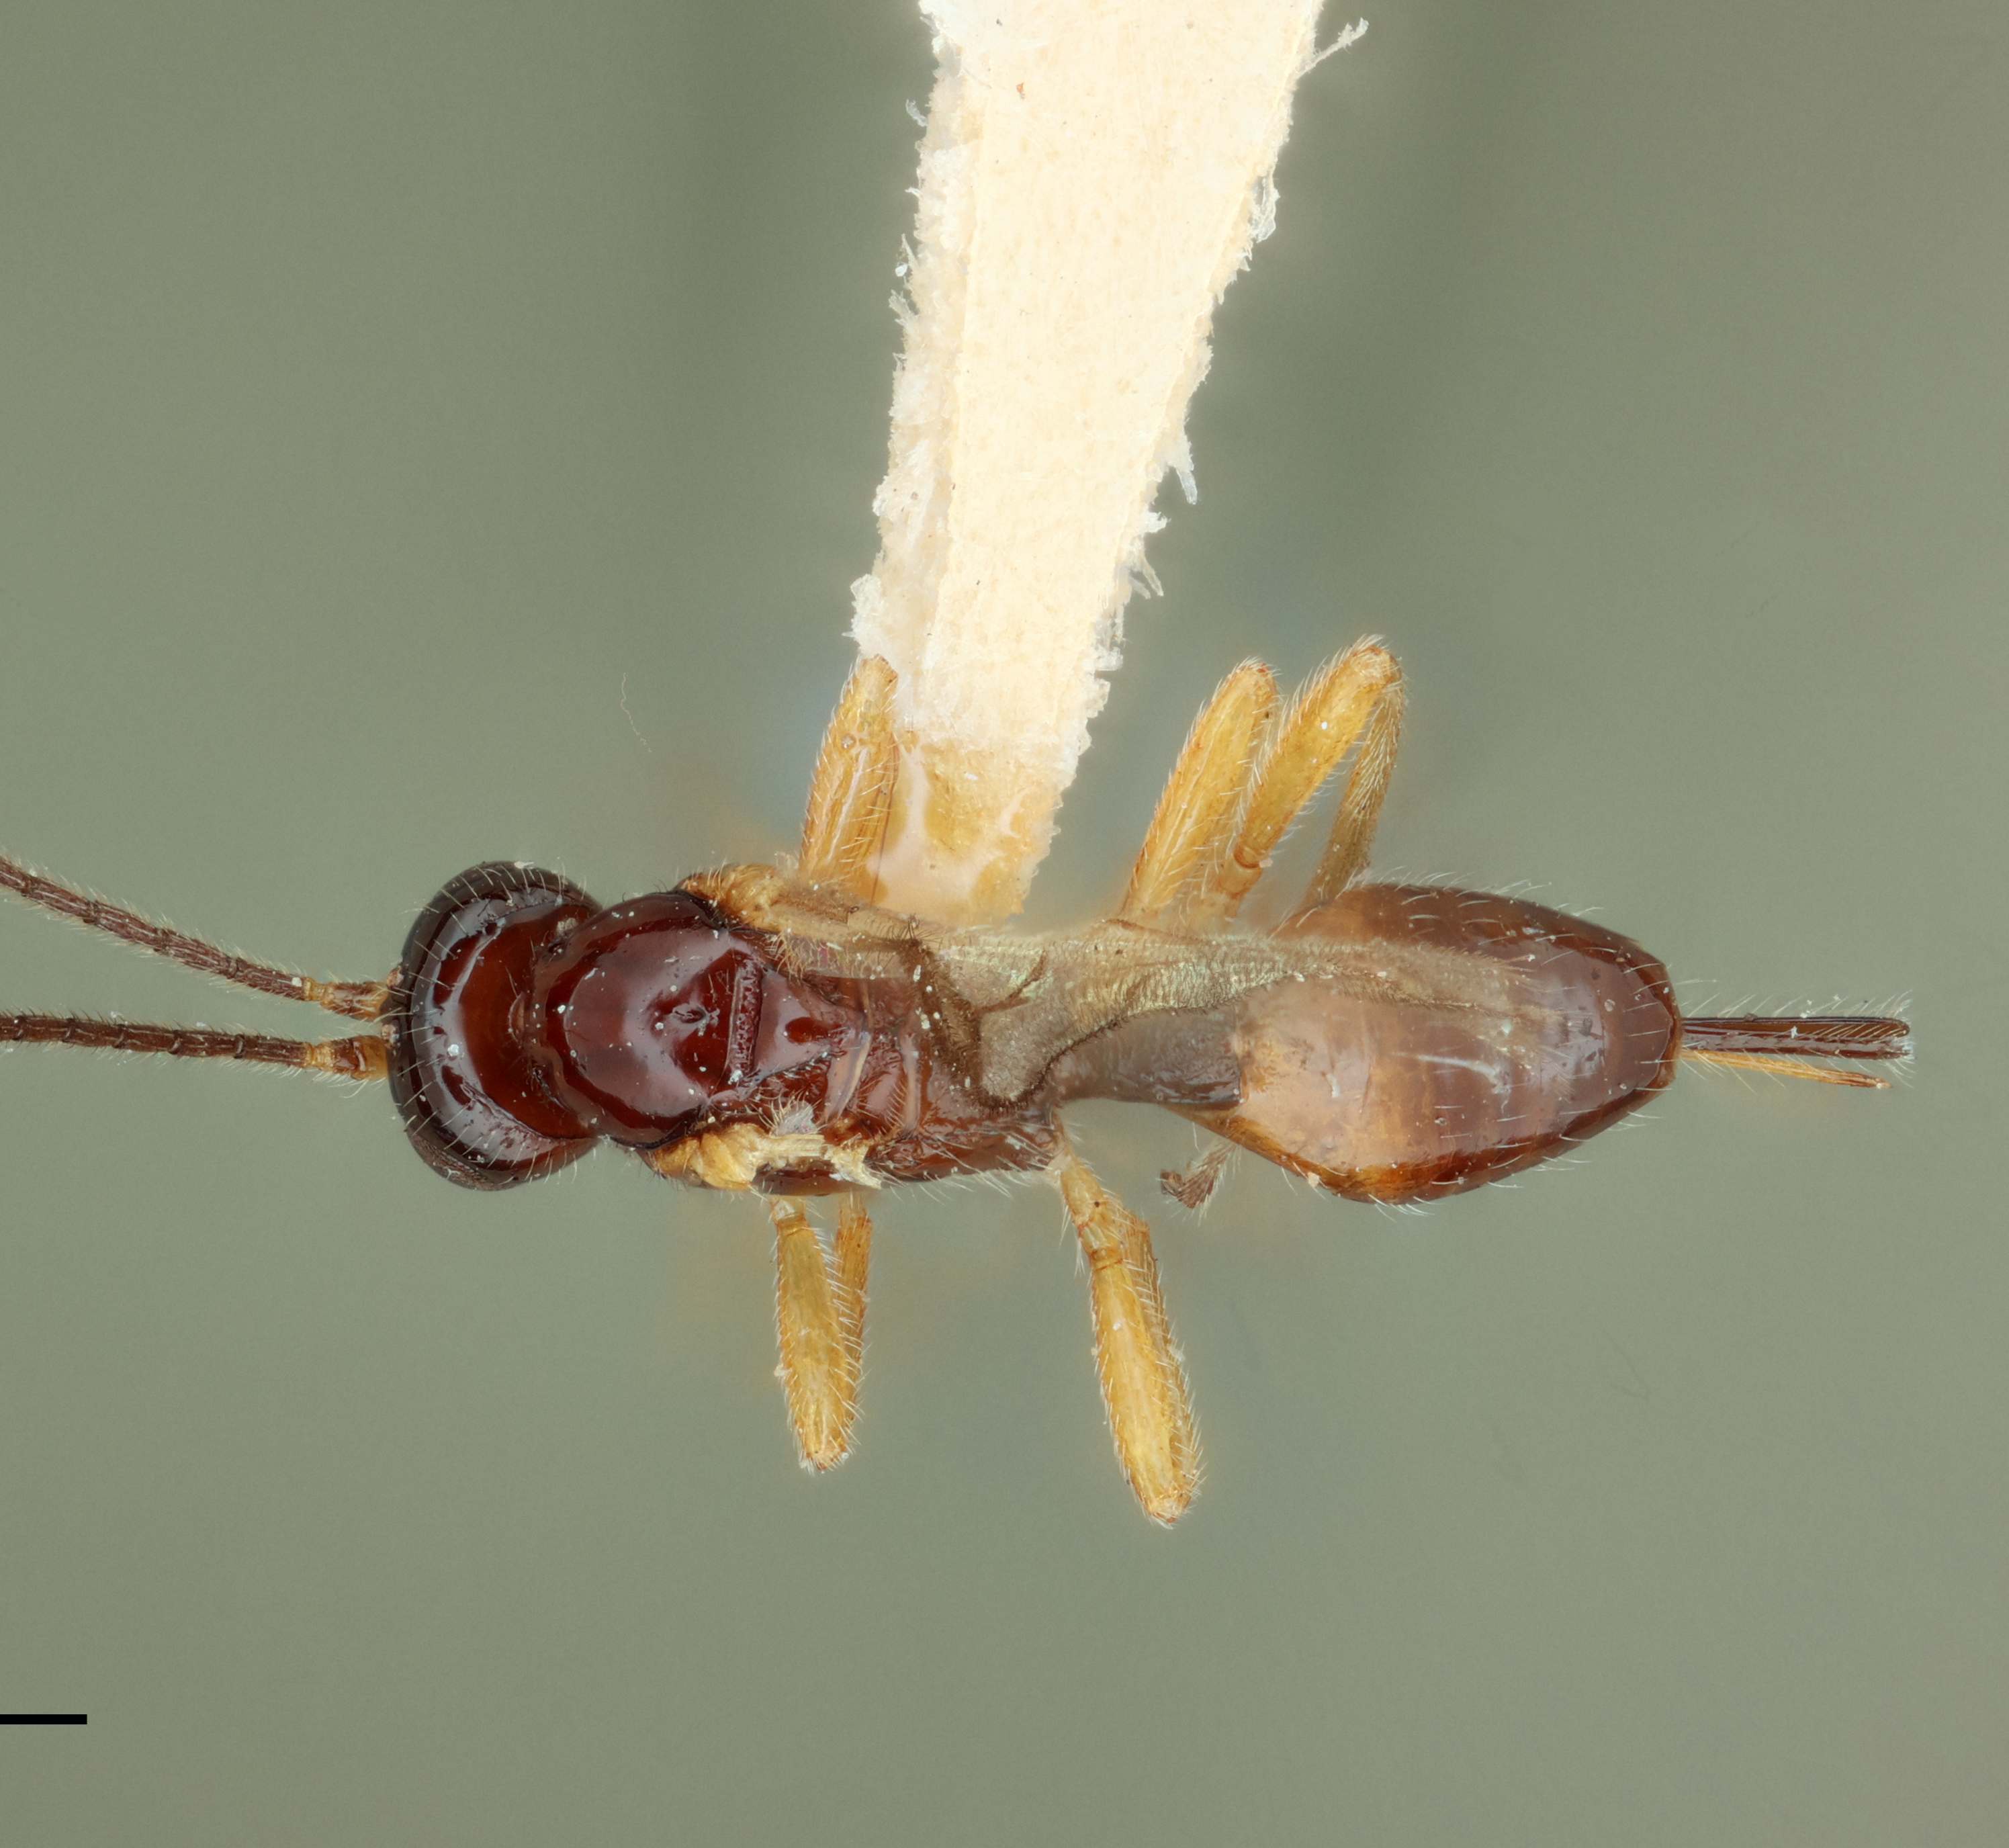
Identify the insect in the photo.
Opius lemonensis
